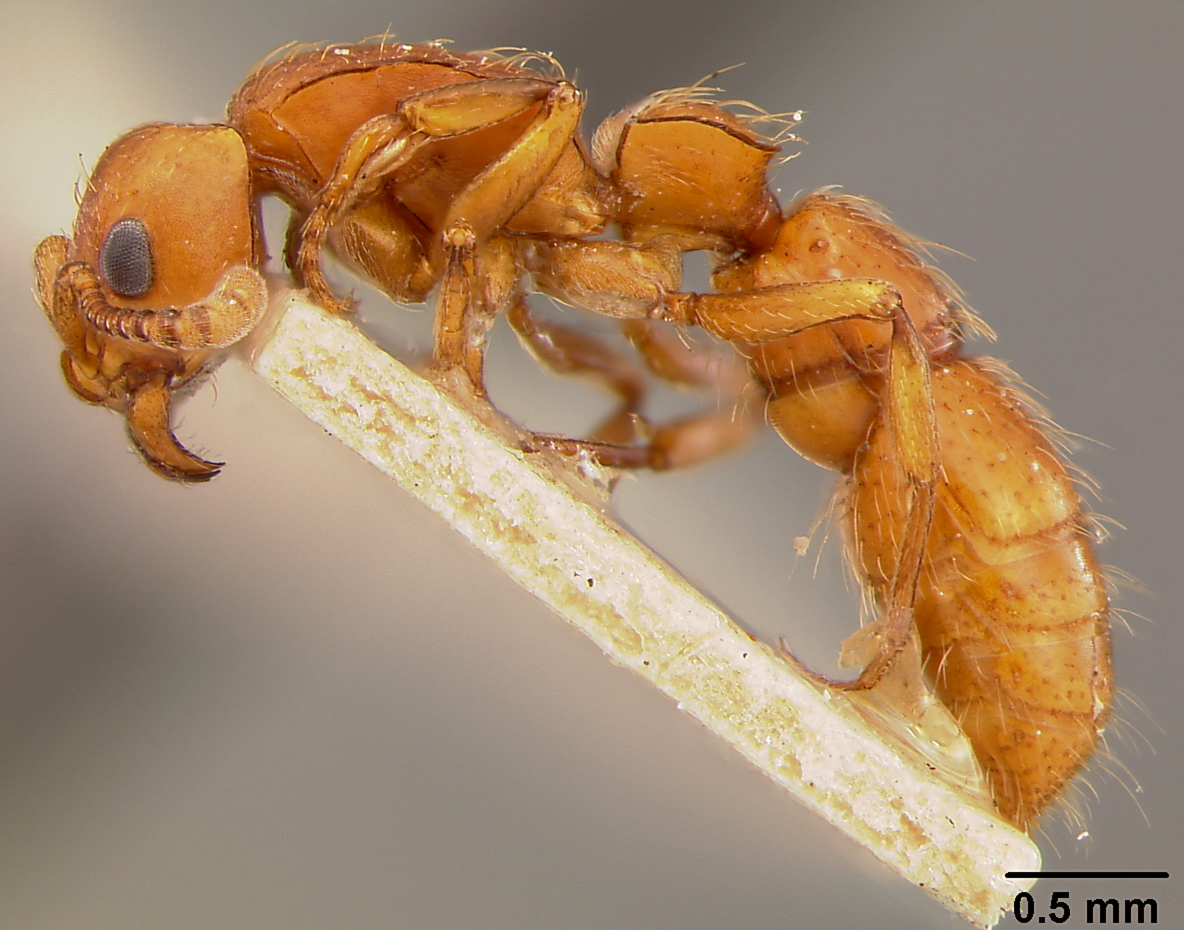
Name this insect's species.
Phyracaces scrutator
